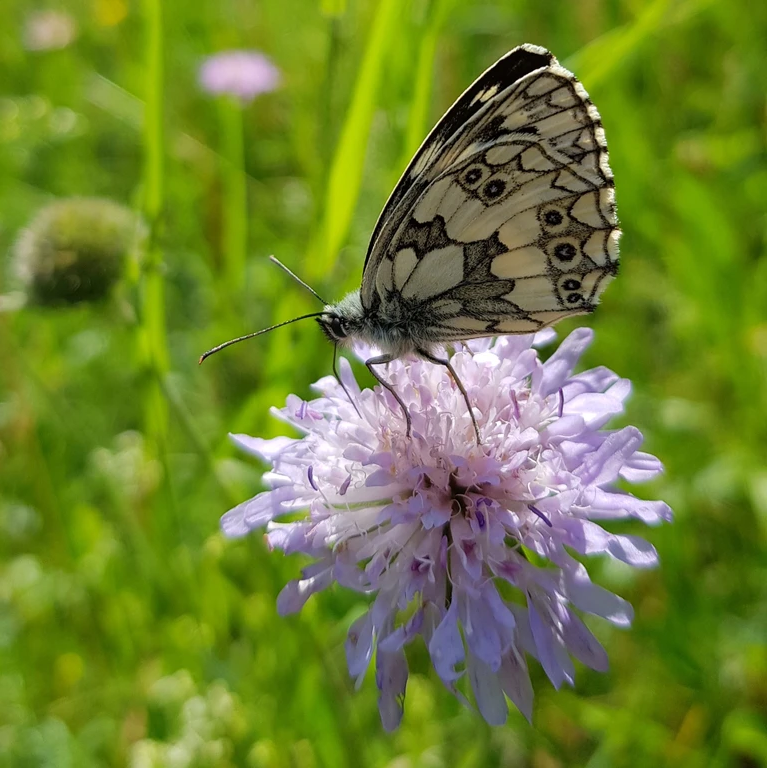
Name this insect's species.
Melanargia galathea
